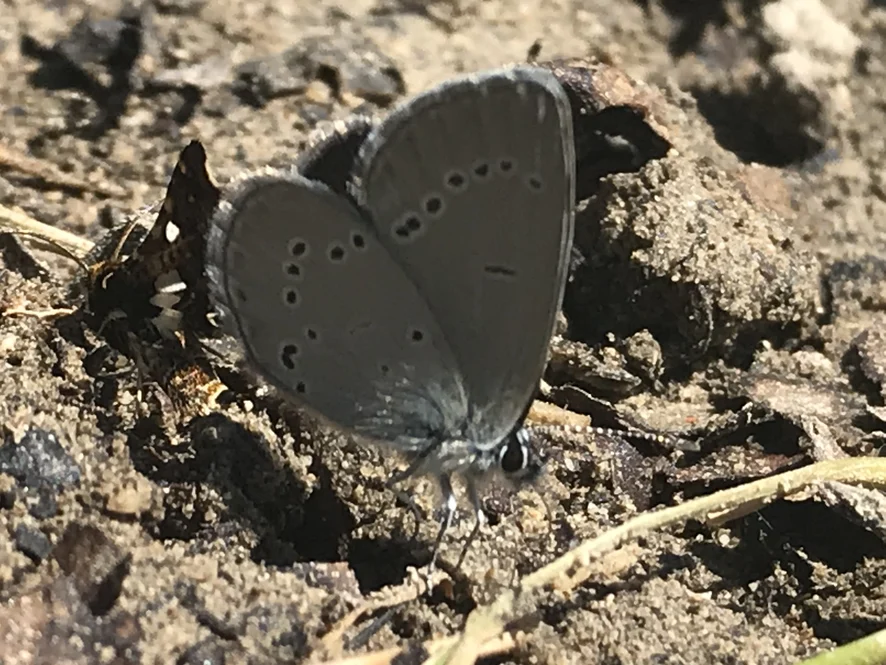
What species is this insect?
Cupido minimus
